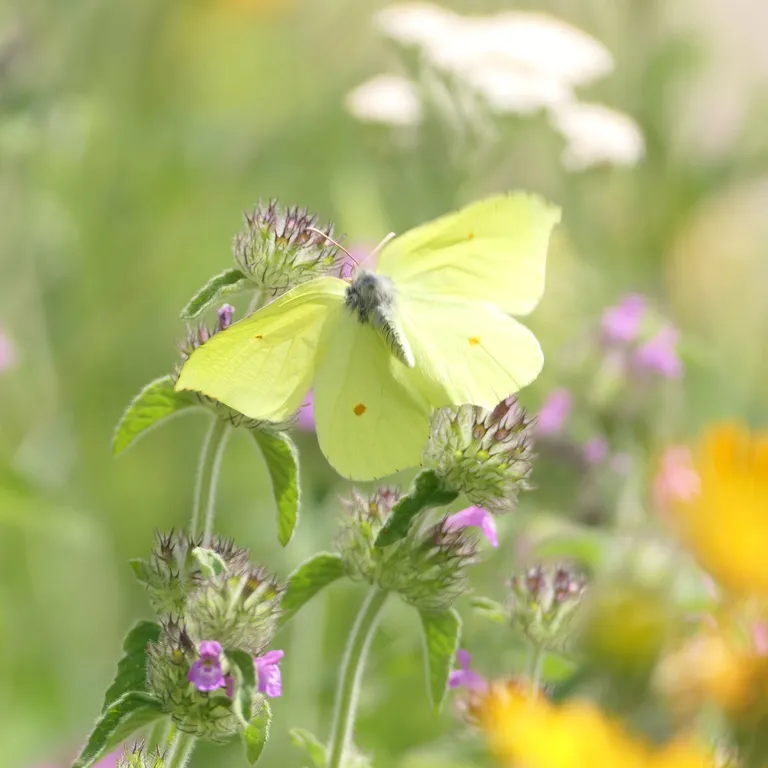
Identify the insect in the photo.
Gonepteryx rhamni
